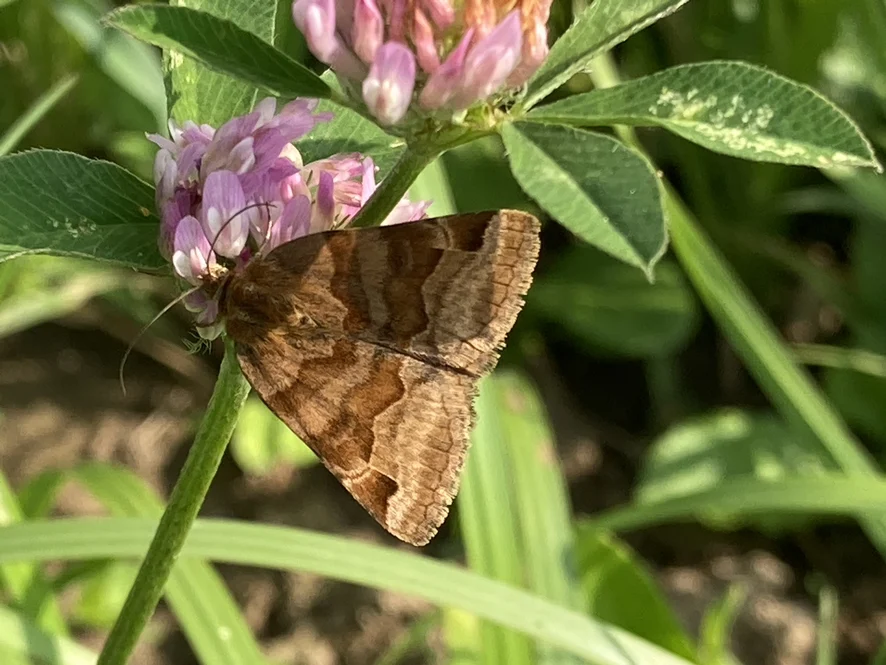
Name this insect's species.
Euclidia glyphica
